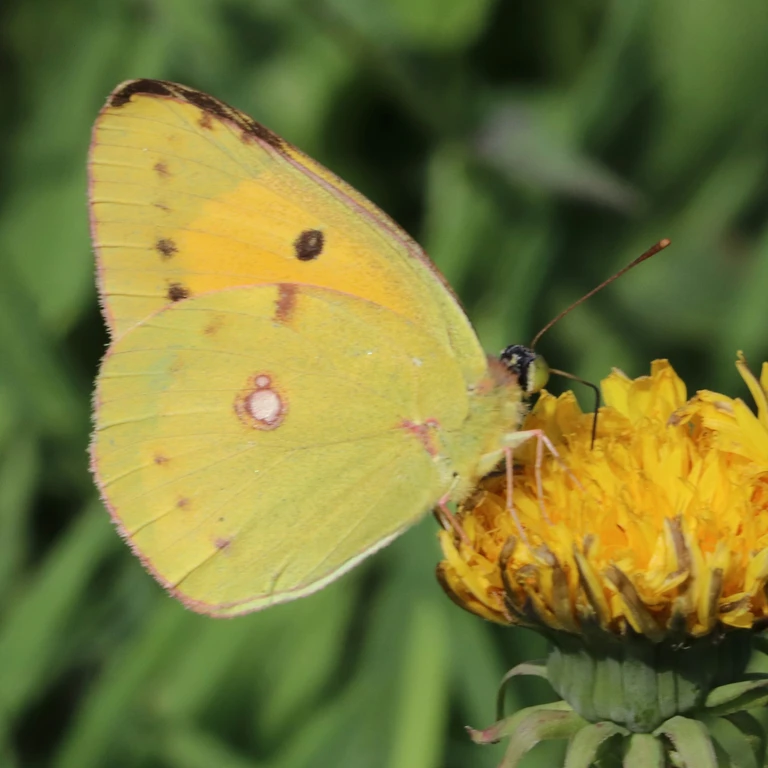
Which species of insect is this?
Colias croceus
